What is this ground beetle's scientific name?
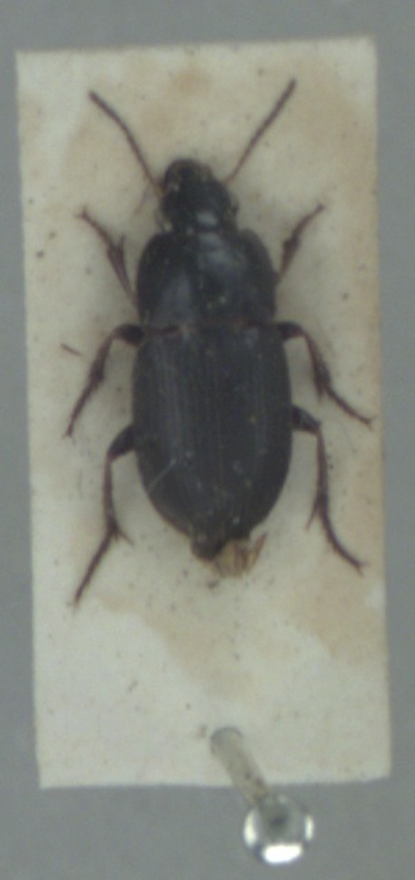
Harpalus anxius
